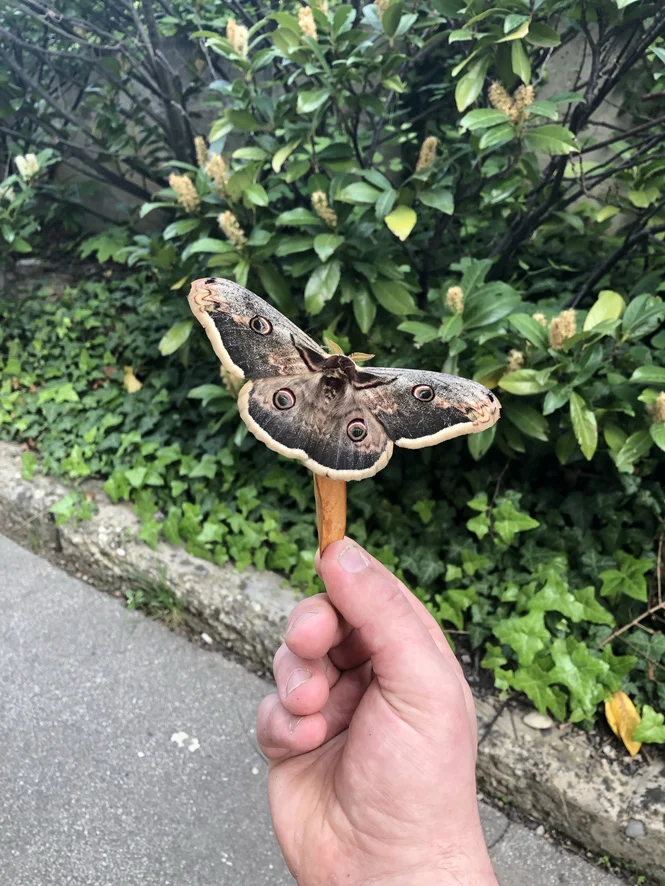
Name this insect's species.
Saturnia pyri
